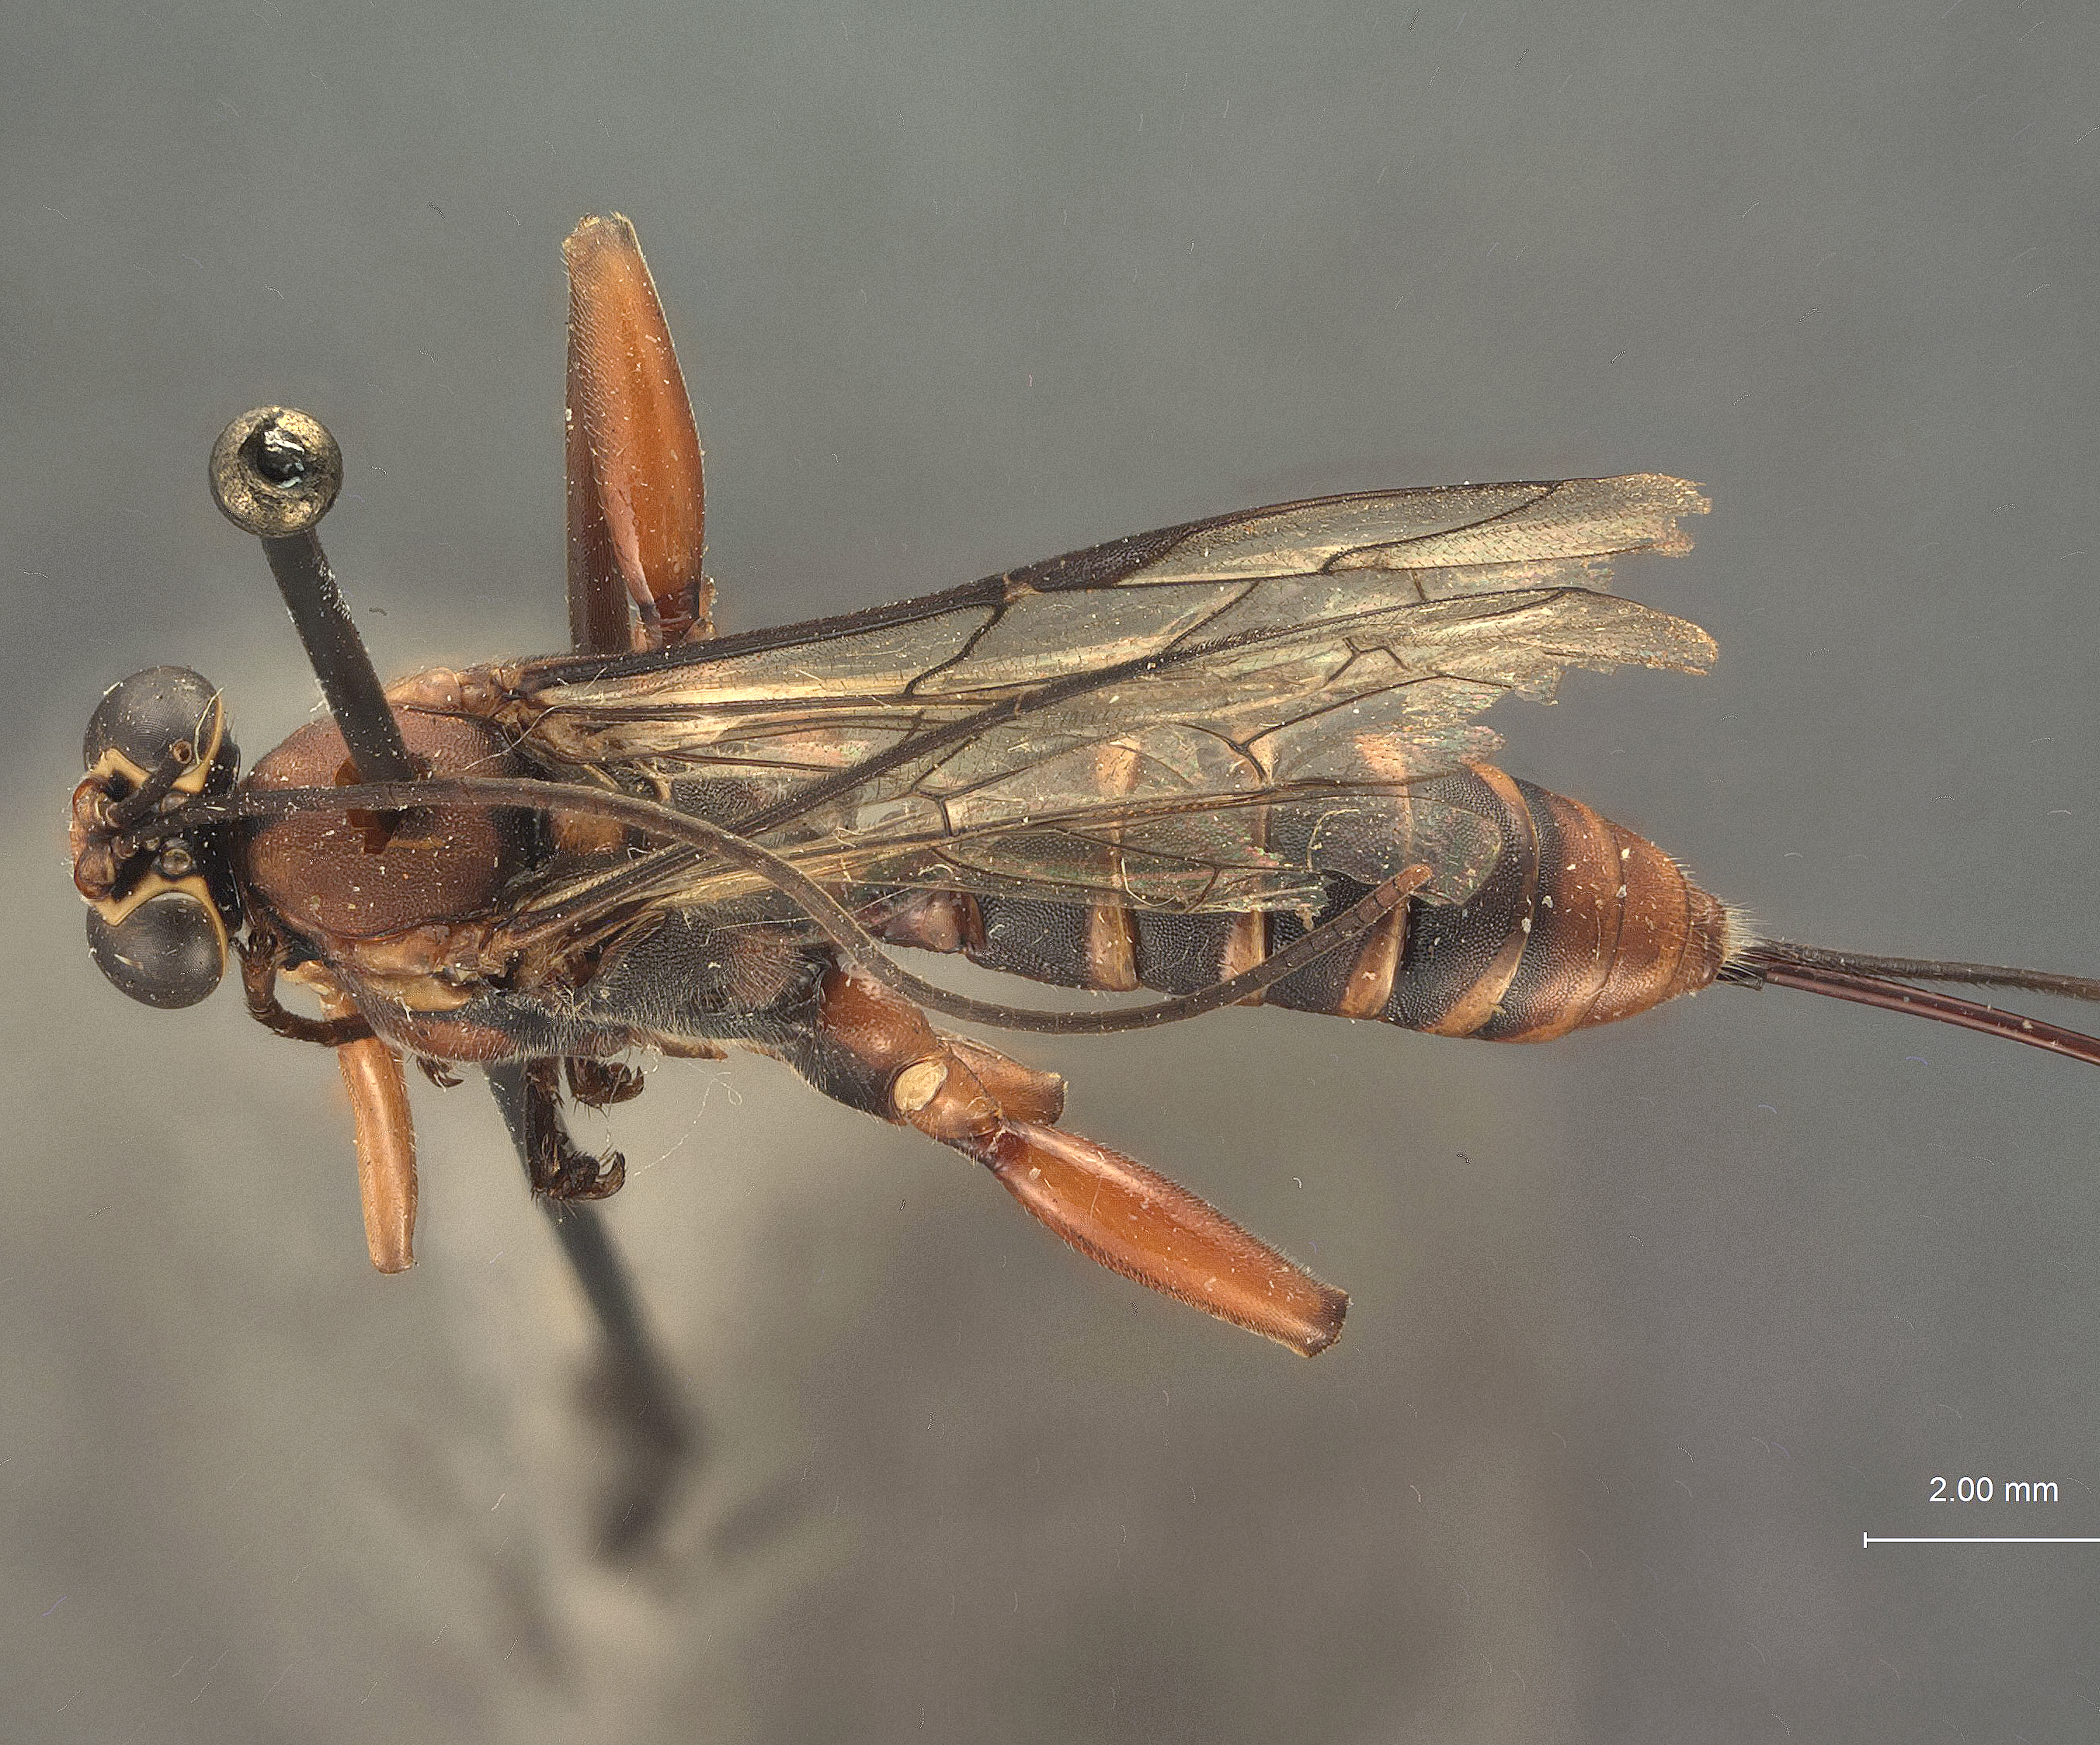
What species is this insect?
Echthromorpha opaca
